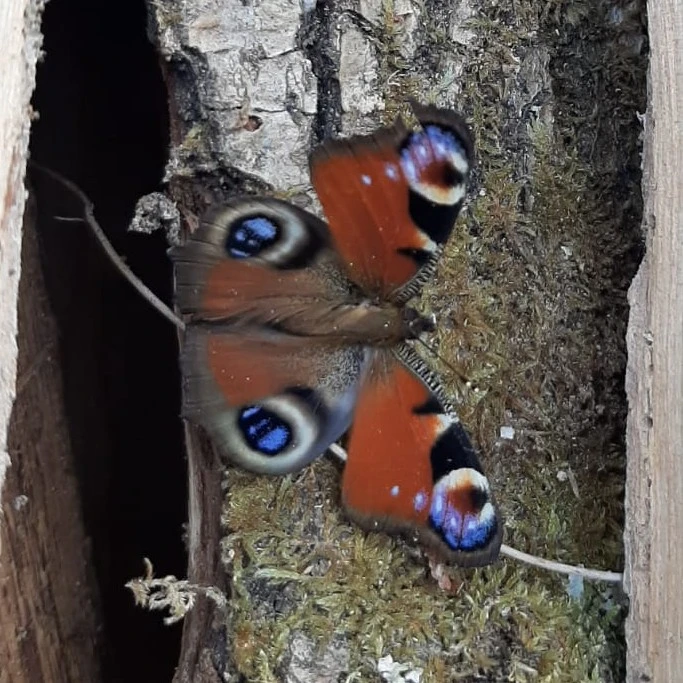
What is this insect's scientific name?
Aglais io
